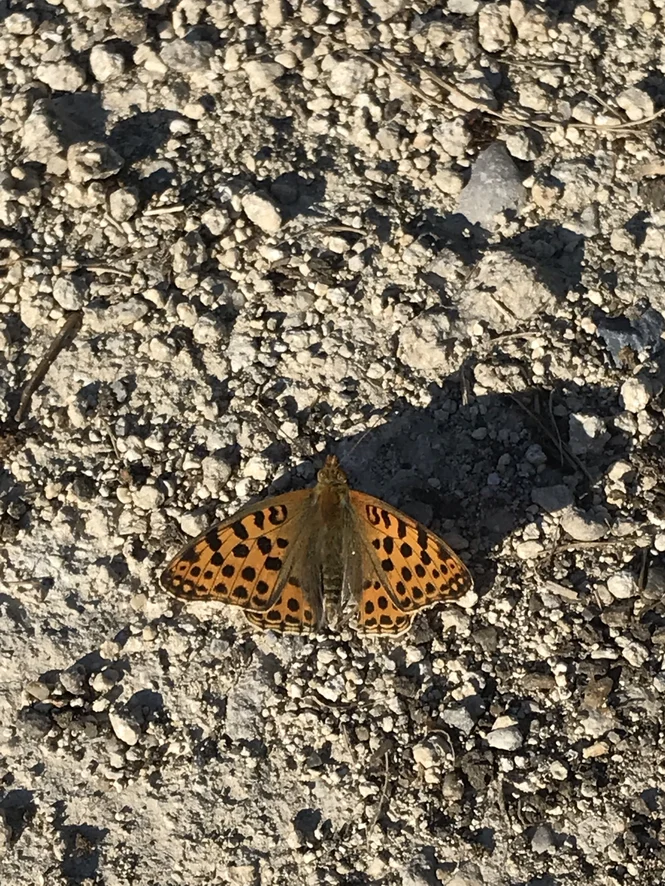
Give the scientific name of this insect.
Issoria lathonia
